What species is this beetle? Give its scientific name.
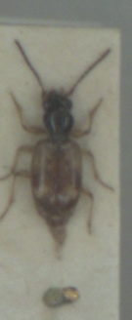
Bembidion articulatum
